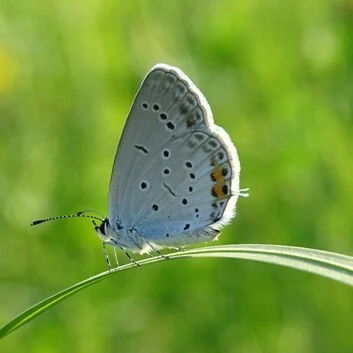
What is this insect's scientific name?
Cupido argiades (also Elkalyce argiades)
